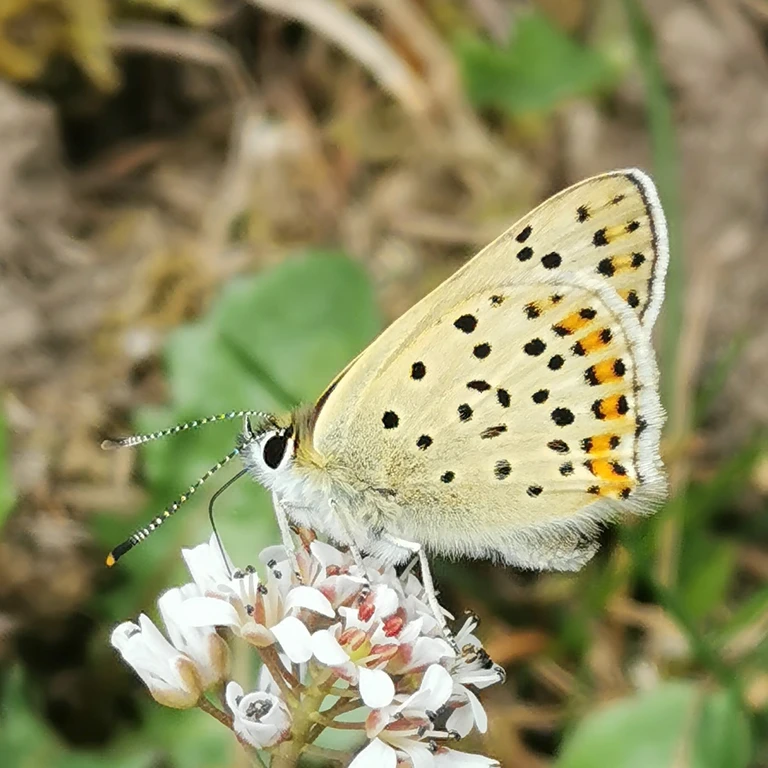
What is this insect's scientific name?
Lycaena tityrus (also Loweia tityrus)
